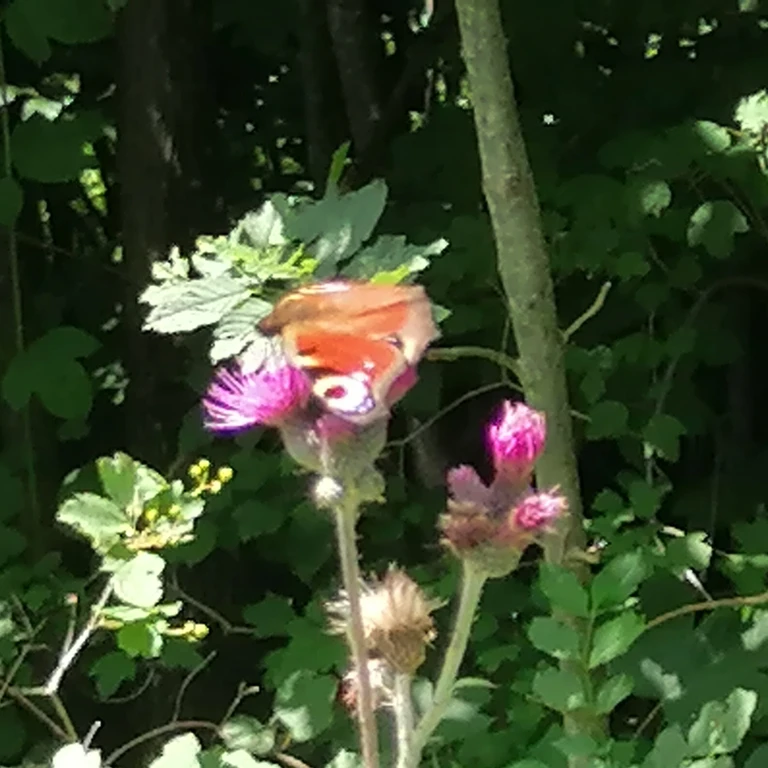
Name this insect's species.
Aglais io
